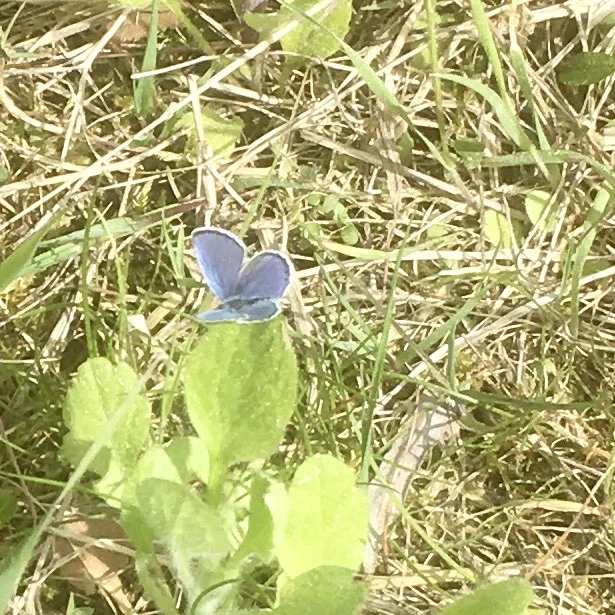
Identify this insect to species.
Cupido argiades (also Elkalyce argiades)
